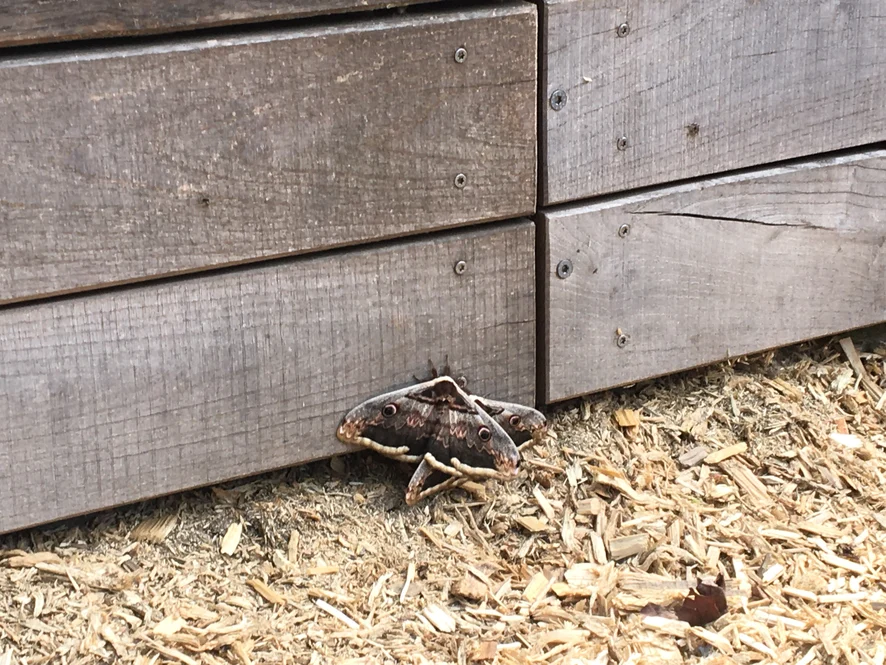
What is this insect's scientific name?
Saturnia pyri
